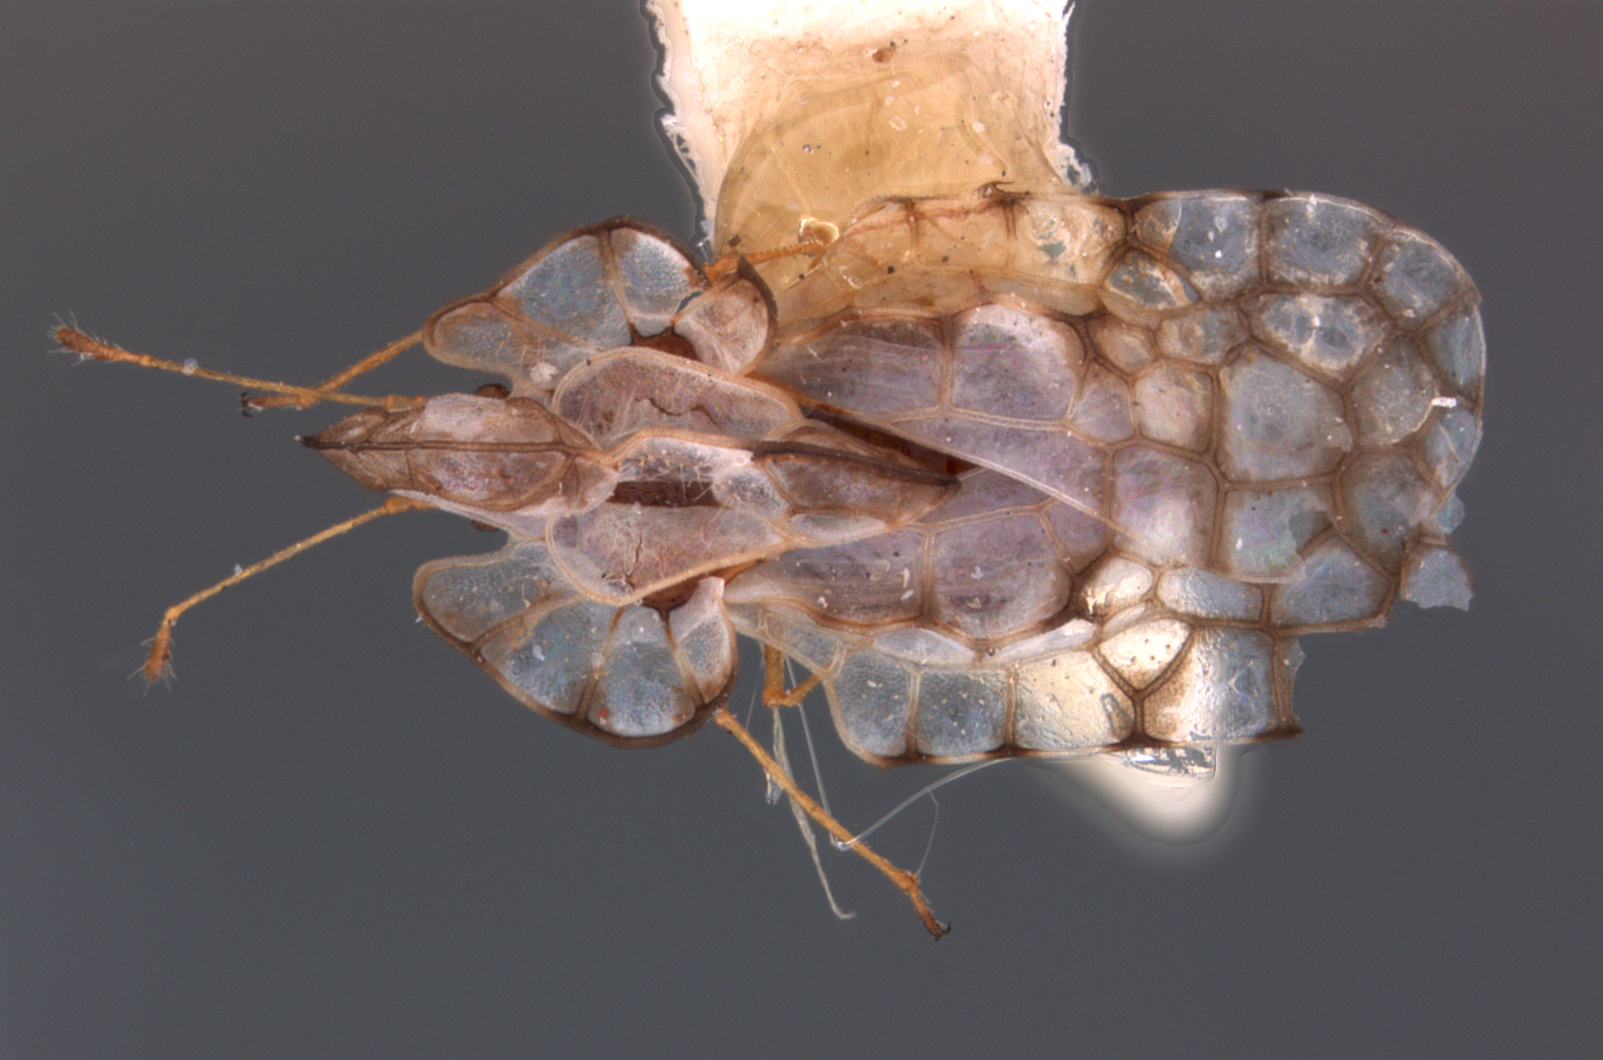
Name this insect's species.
Bako capeneri
